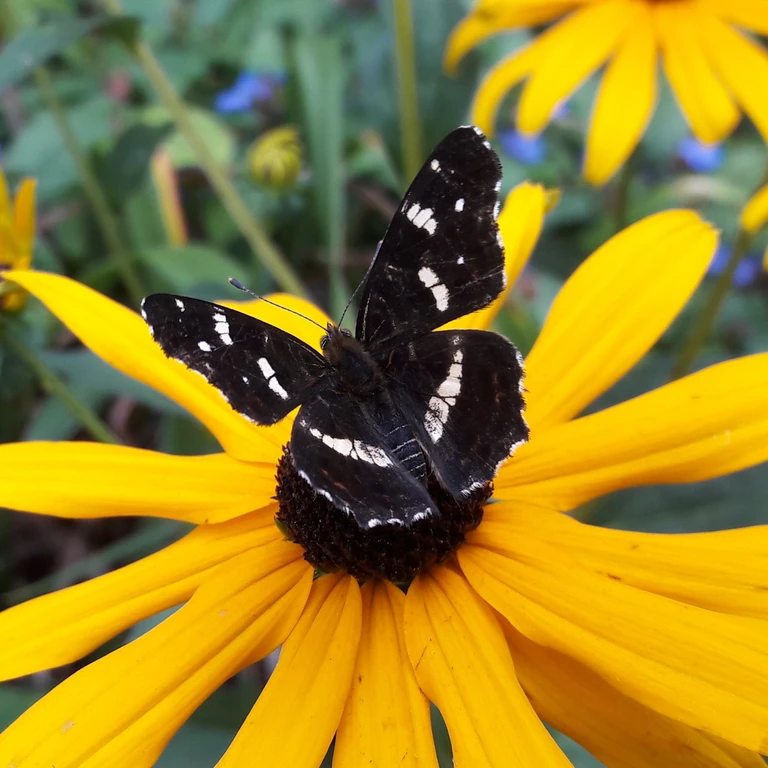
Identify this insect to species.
Araschnia levana
